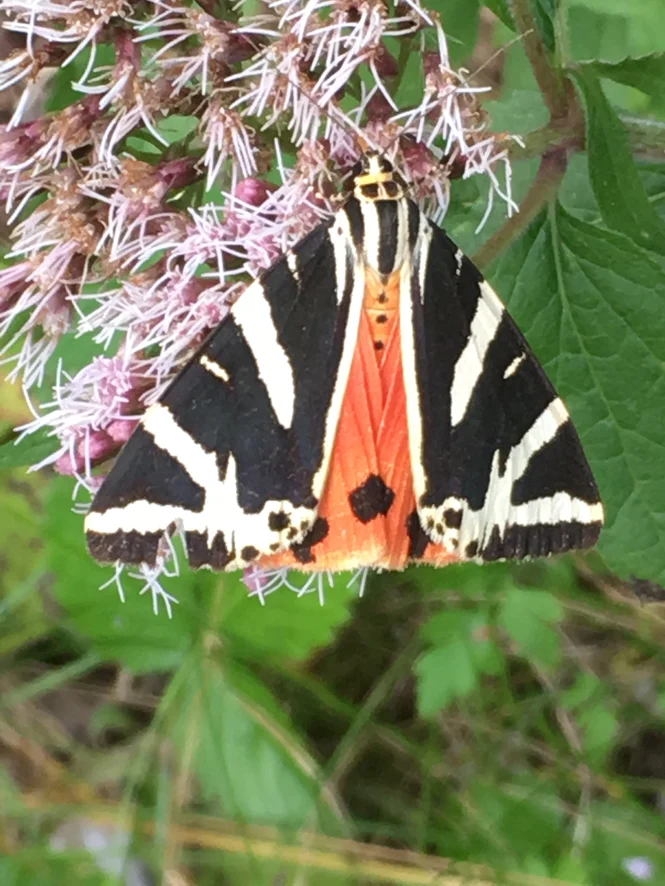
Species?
Euplagia quadripunctaria
